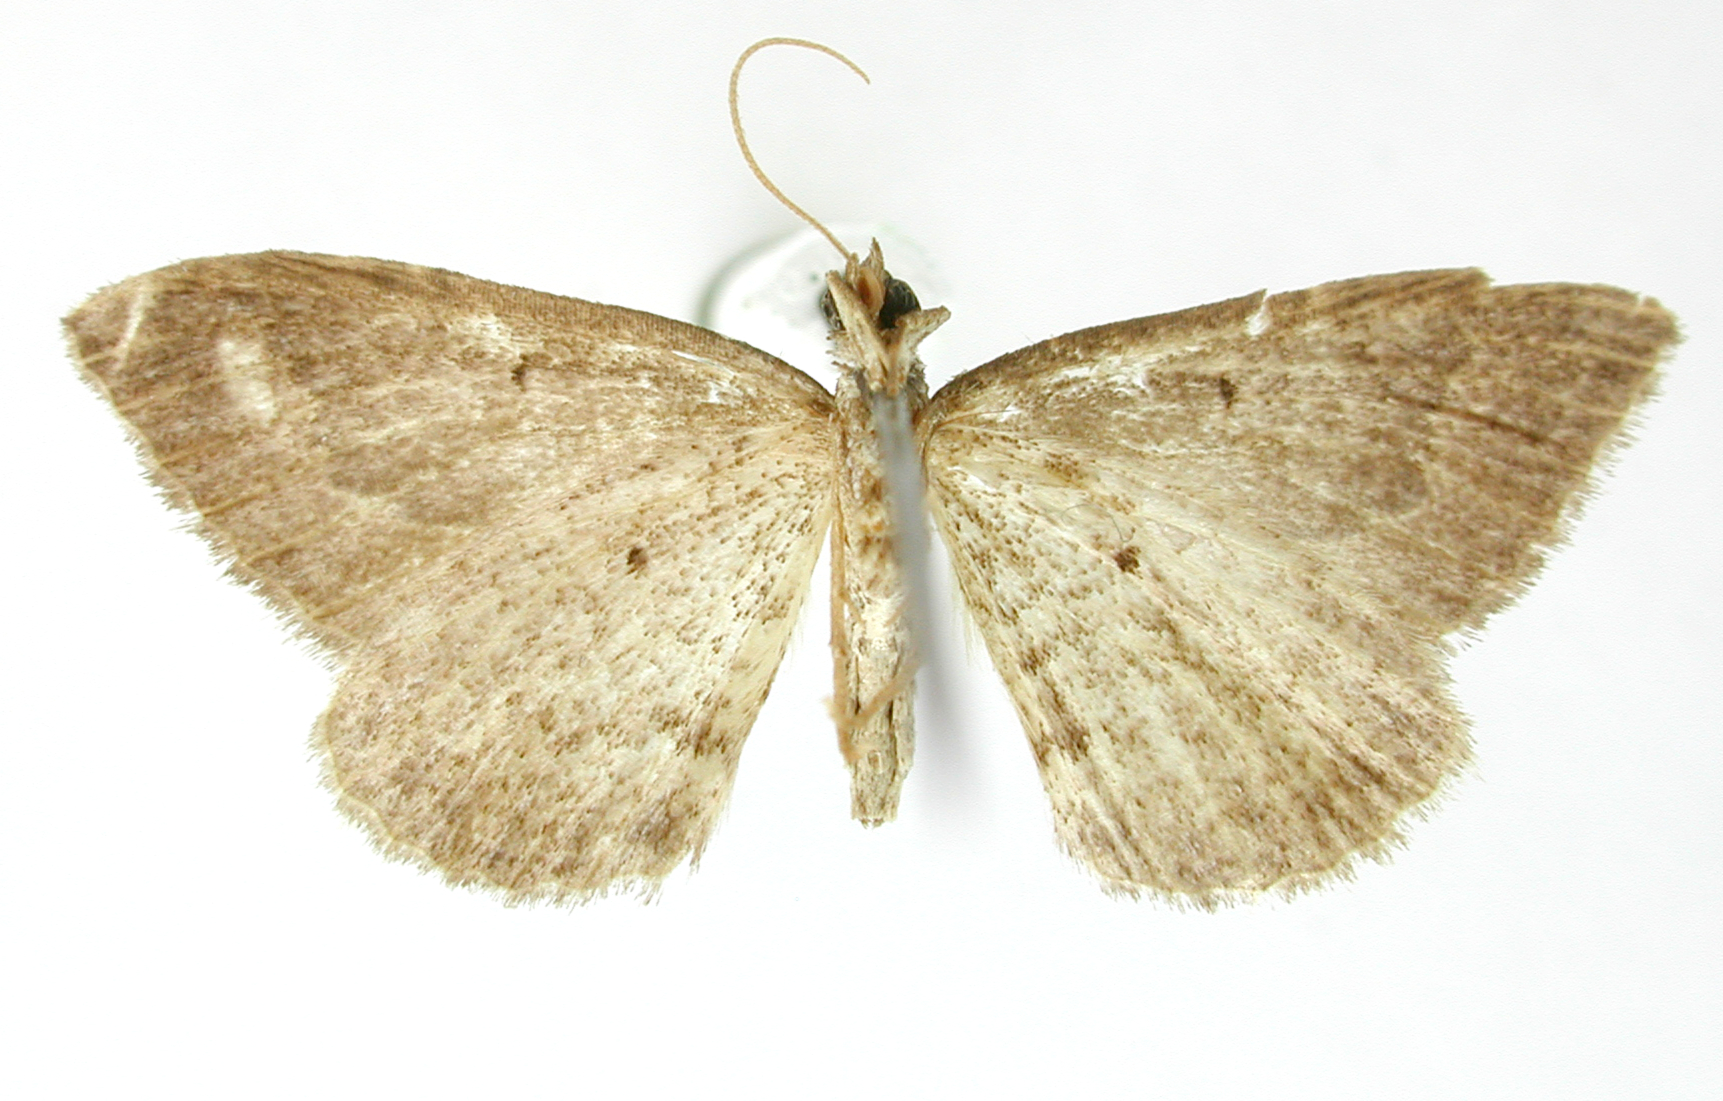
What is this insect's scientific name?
Coenocalpe dentilinea
